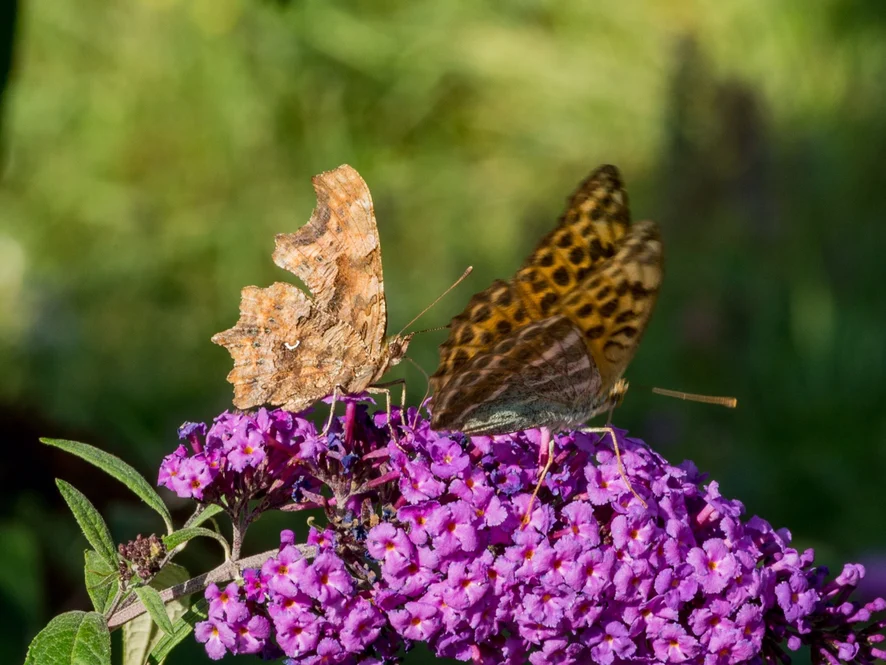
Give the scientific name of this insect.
Polygonia c-album
